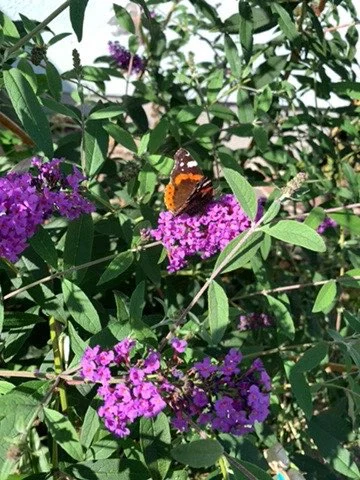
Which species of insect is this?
Vanessa atalanta
